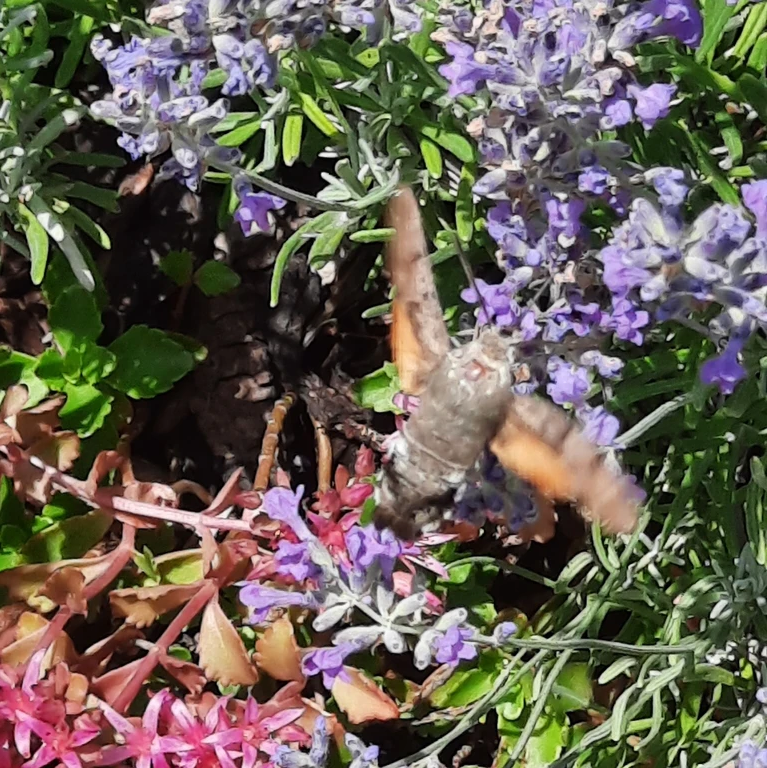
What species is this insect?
Macroglossum stellatarum
